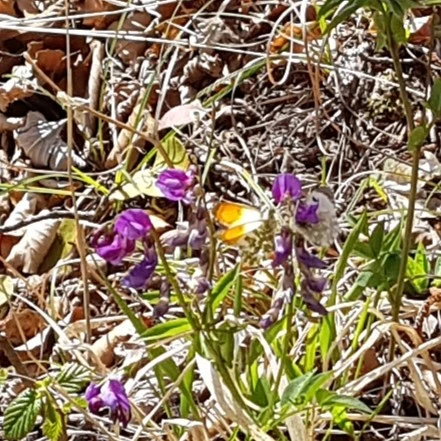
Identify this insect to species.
Anthocharis cardamines
